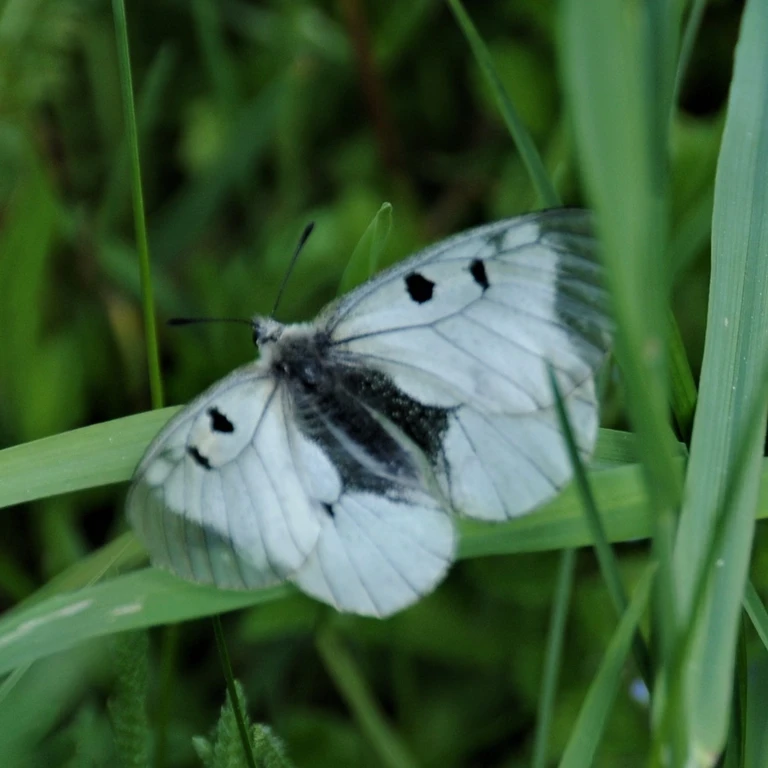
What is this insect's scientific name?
Parnassius mnemosyne
